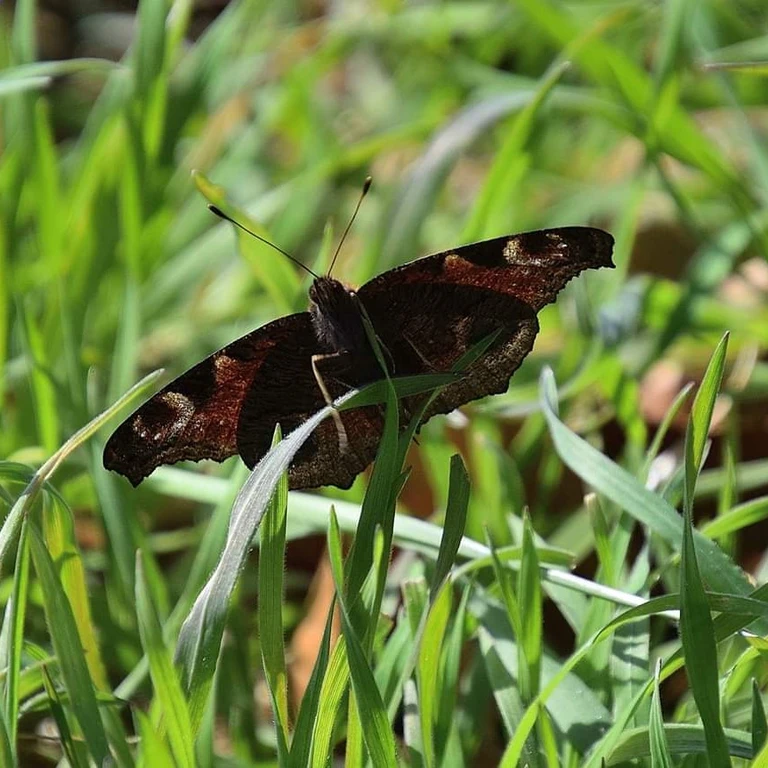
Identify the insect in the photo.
Aglais io
